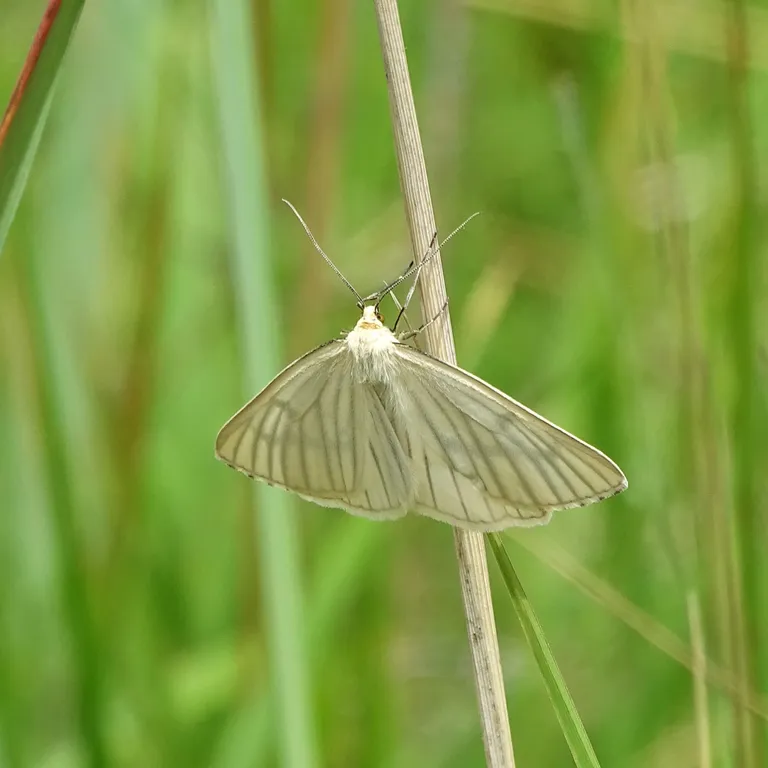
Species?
Siona lineata
